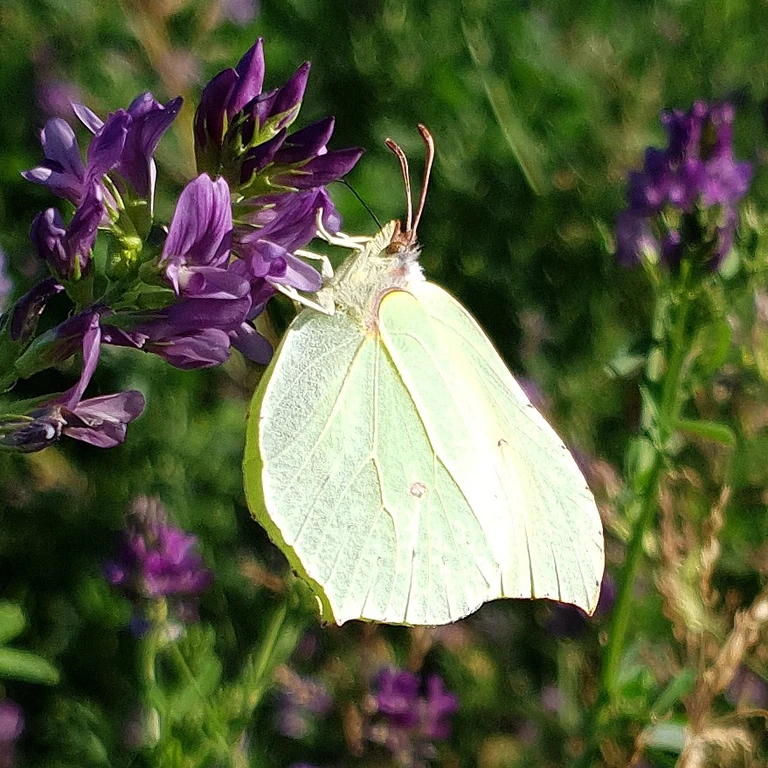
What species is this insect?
Gonepteryx rhamni
